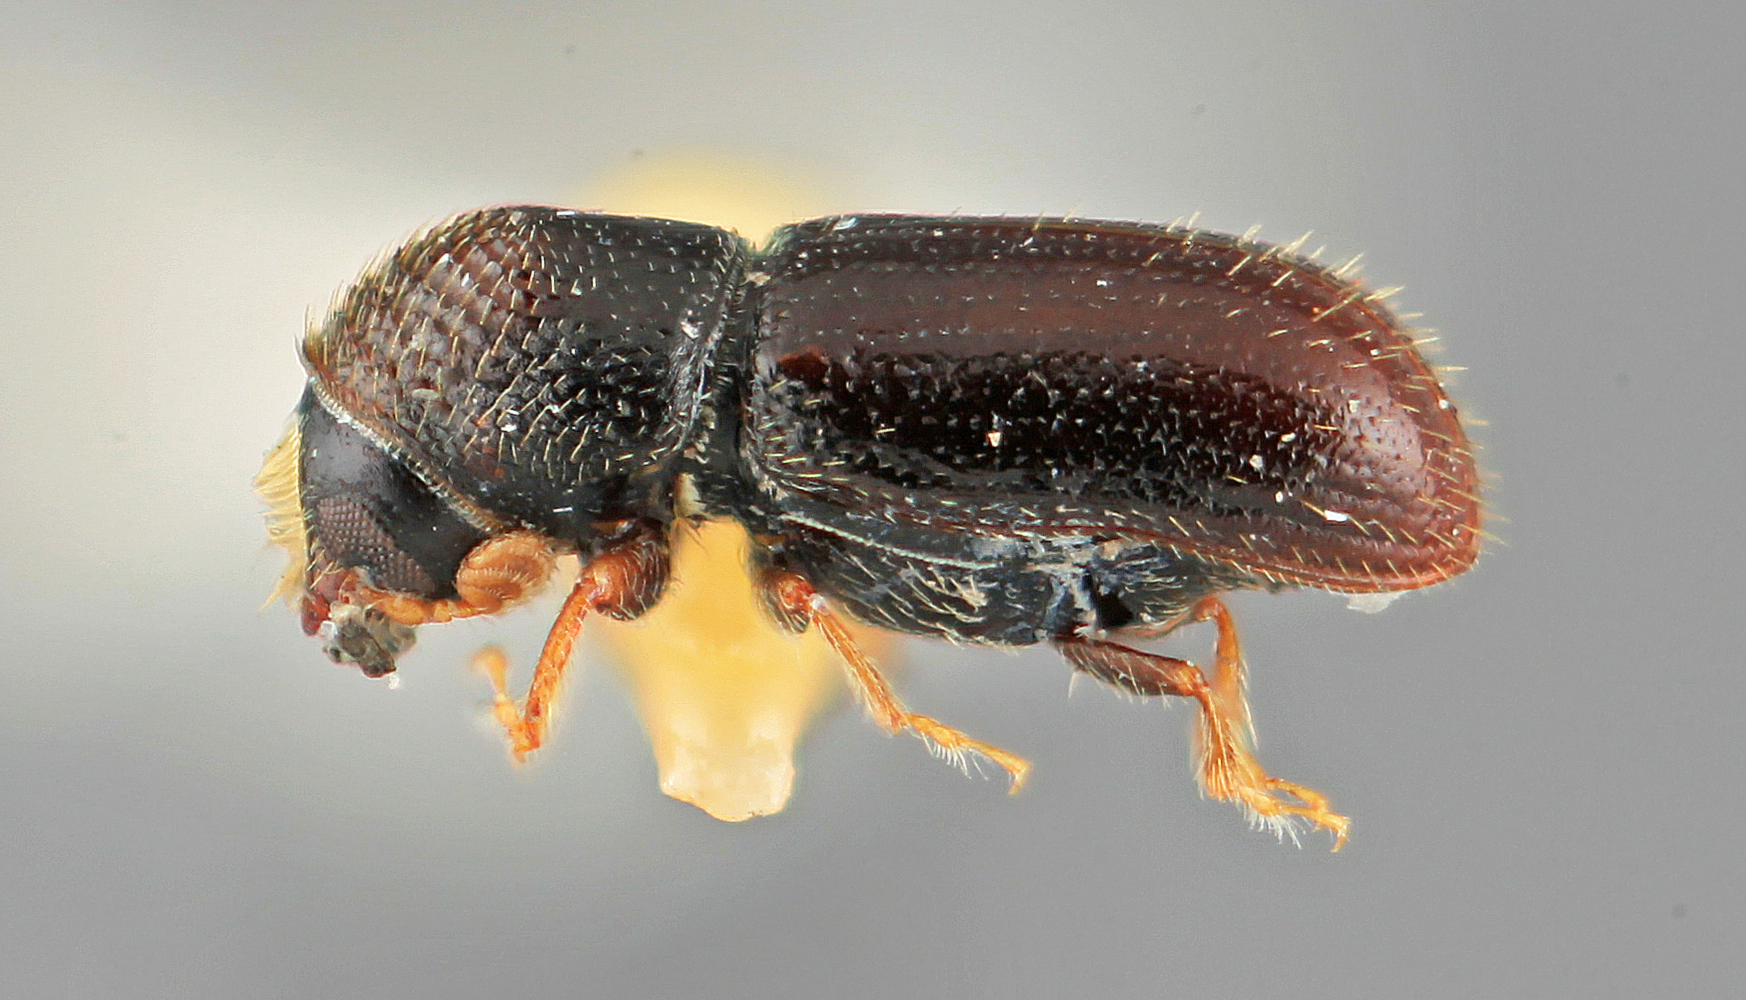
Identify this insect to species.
Pityophthorus conspectus
